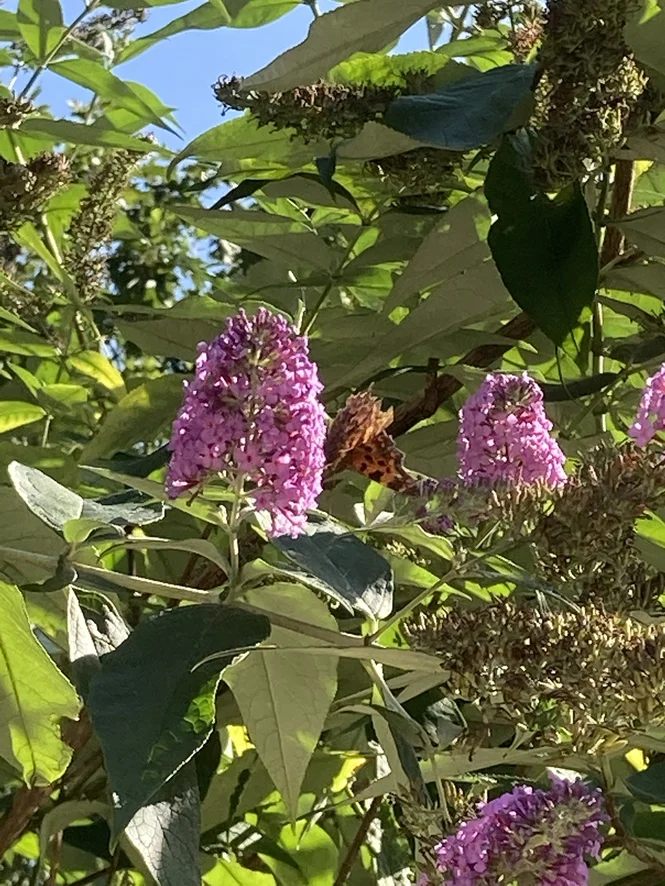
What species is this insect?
Polygonia c-album
